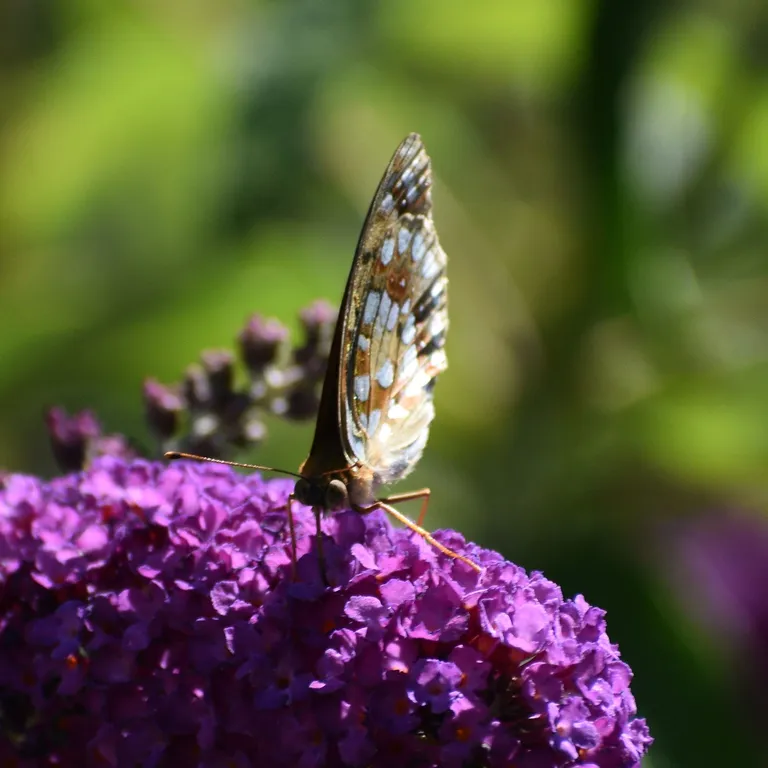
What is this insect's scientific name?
Fabriciana adippe
